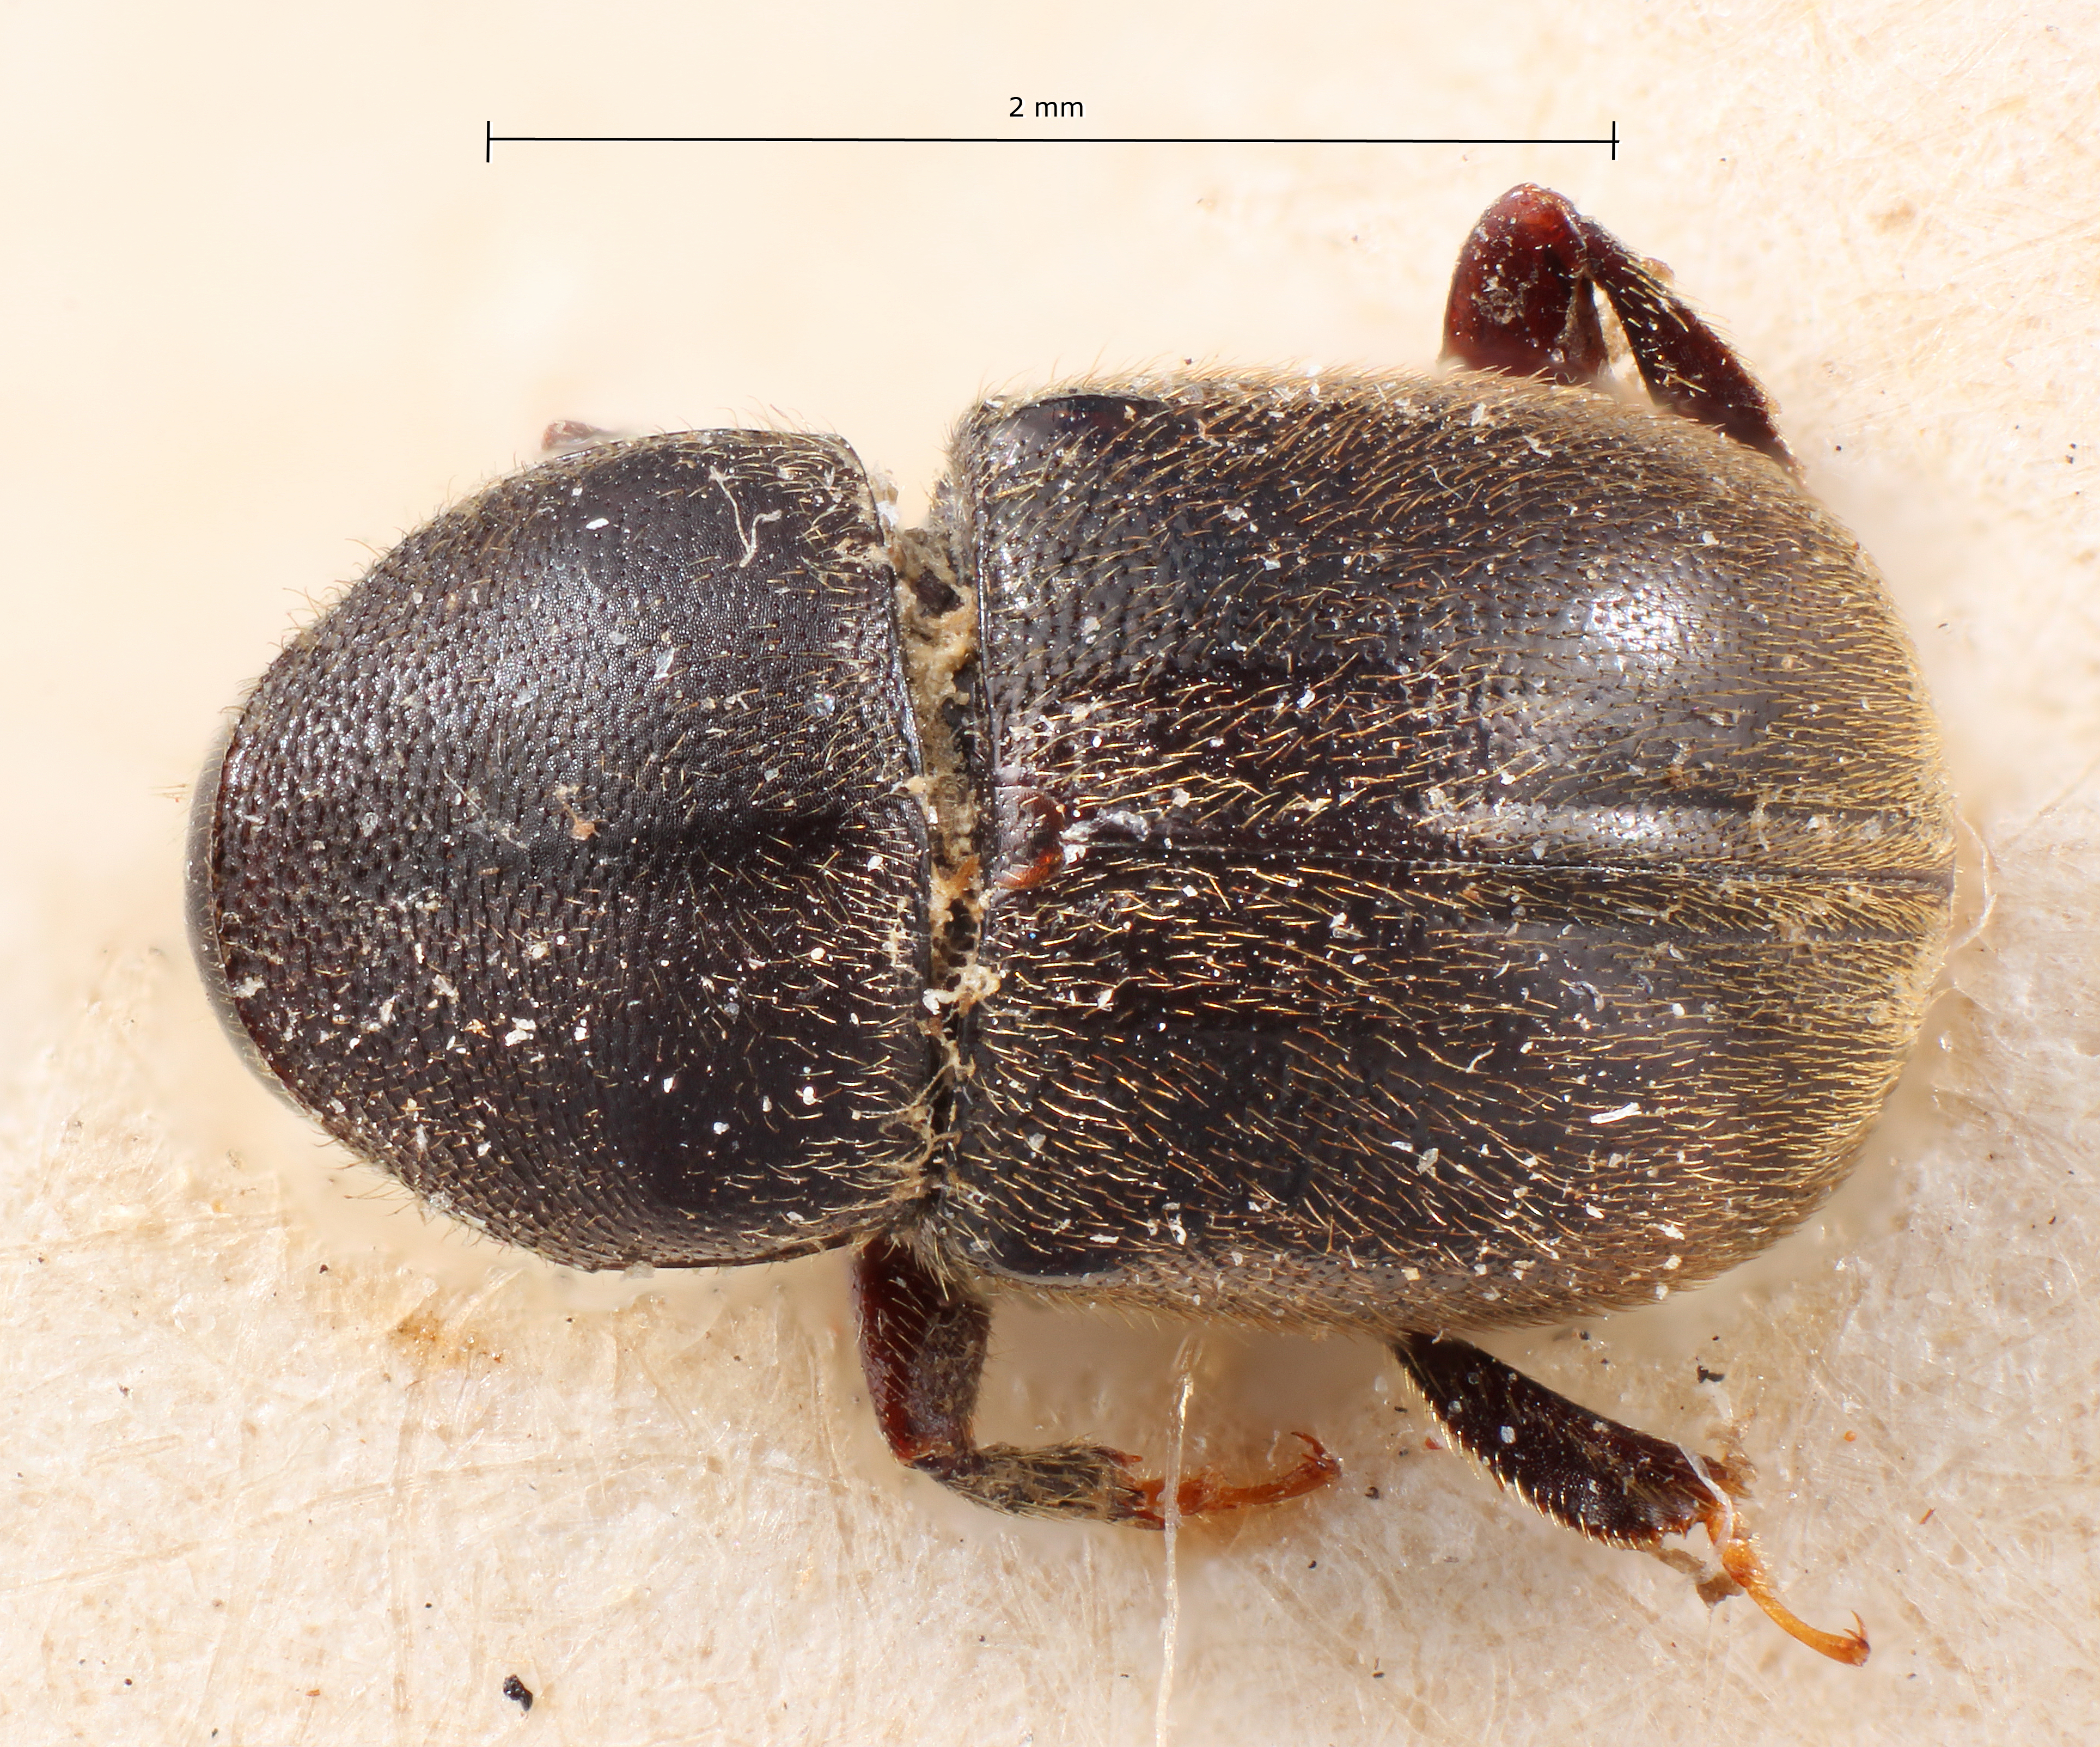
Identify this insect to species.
Prionoscelis argentinensis
